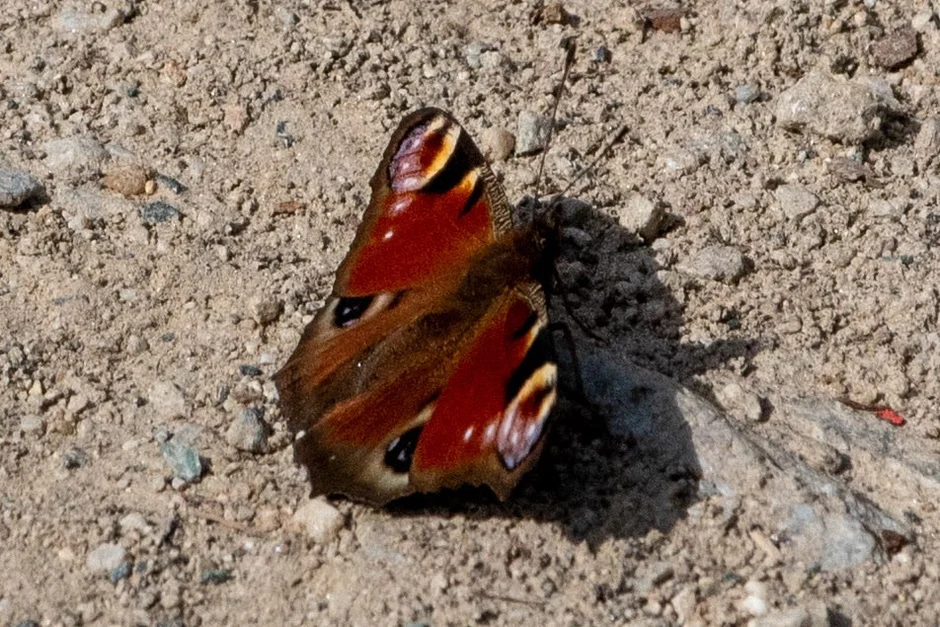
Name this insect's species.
Aglais io
